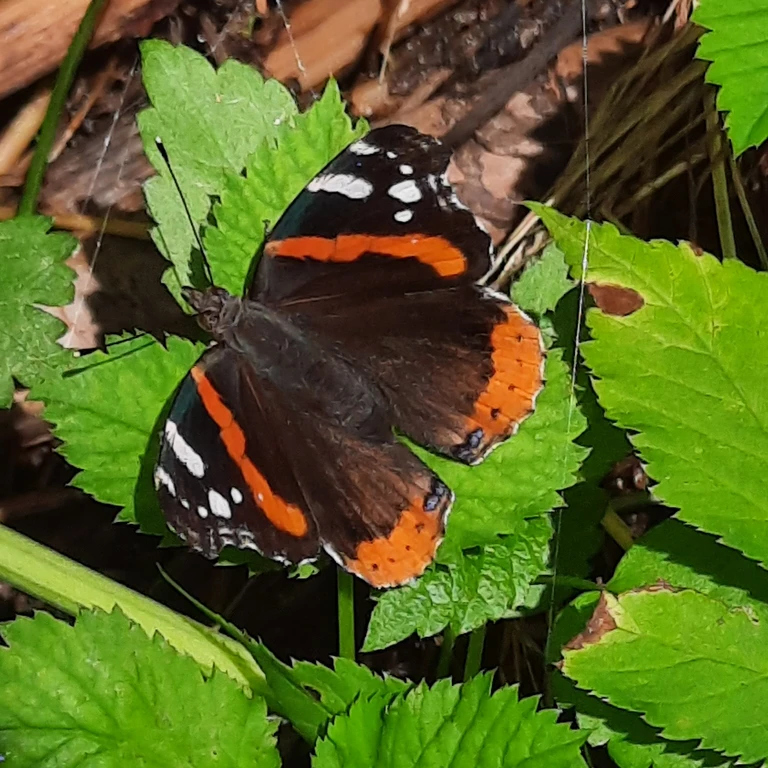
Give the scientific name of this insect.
Vanessa atalanta
